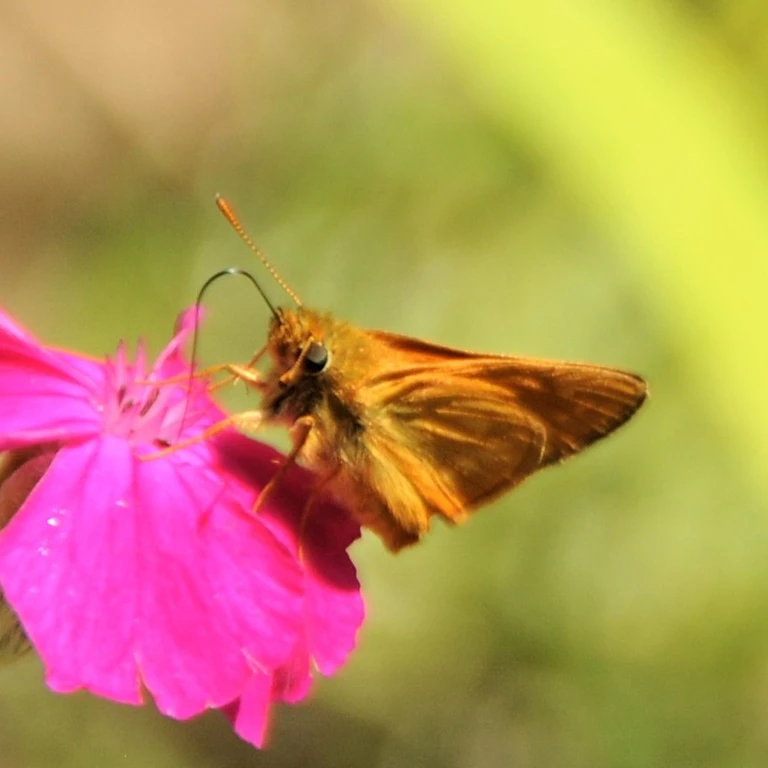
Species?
Ochlodes sylvanus (also Ochlodes venata)
